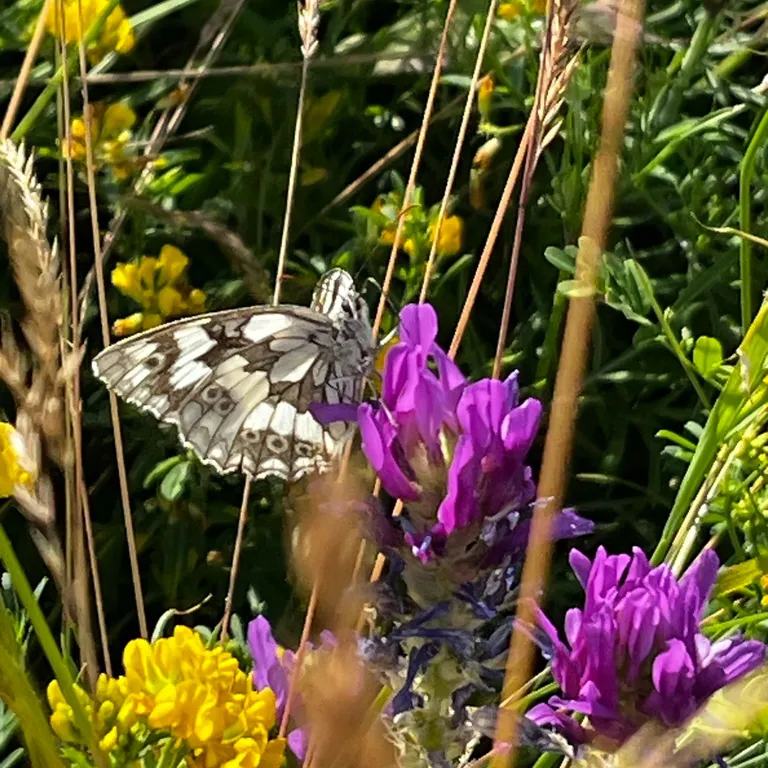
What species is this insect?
Melanargia galathea
